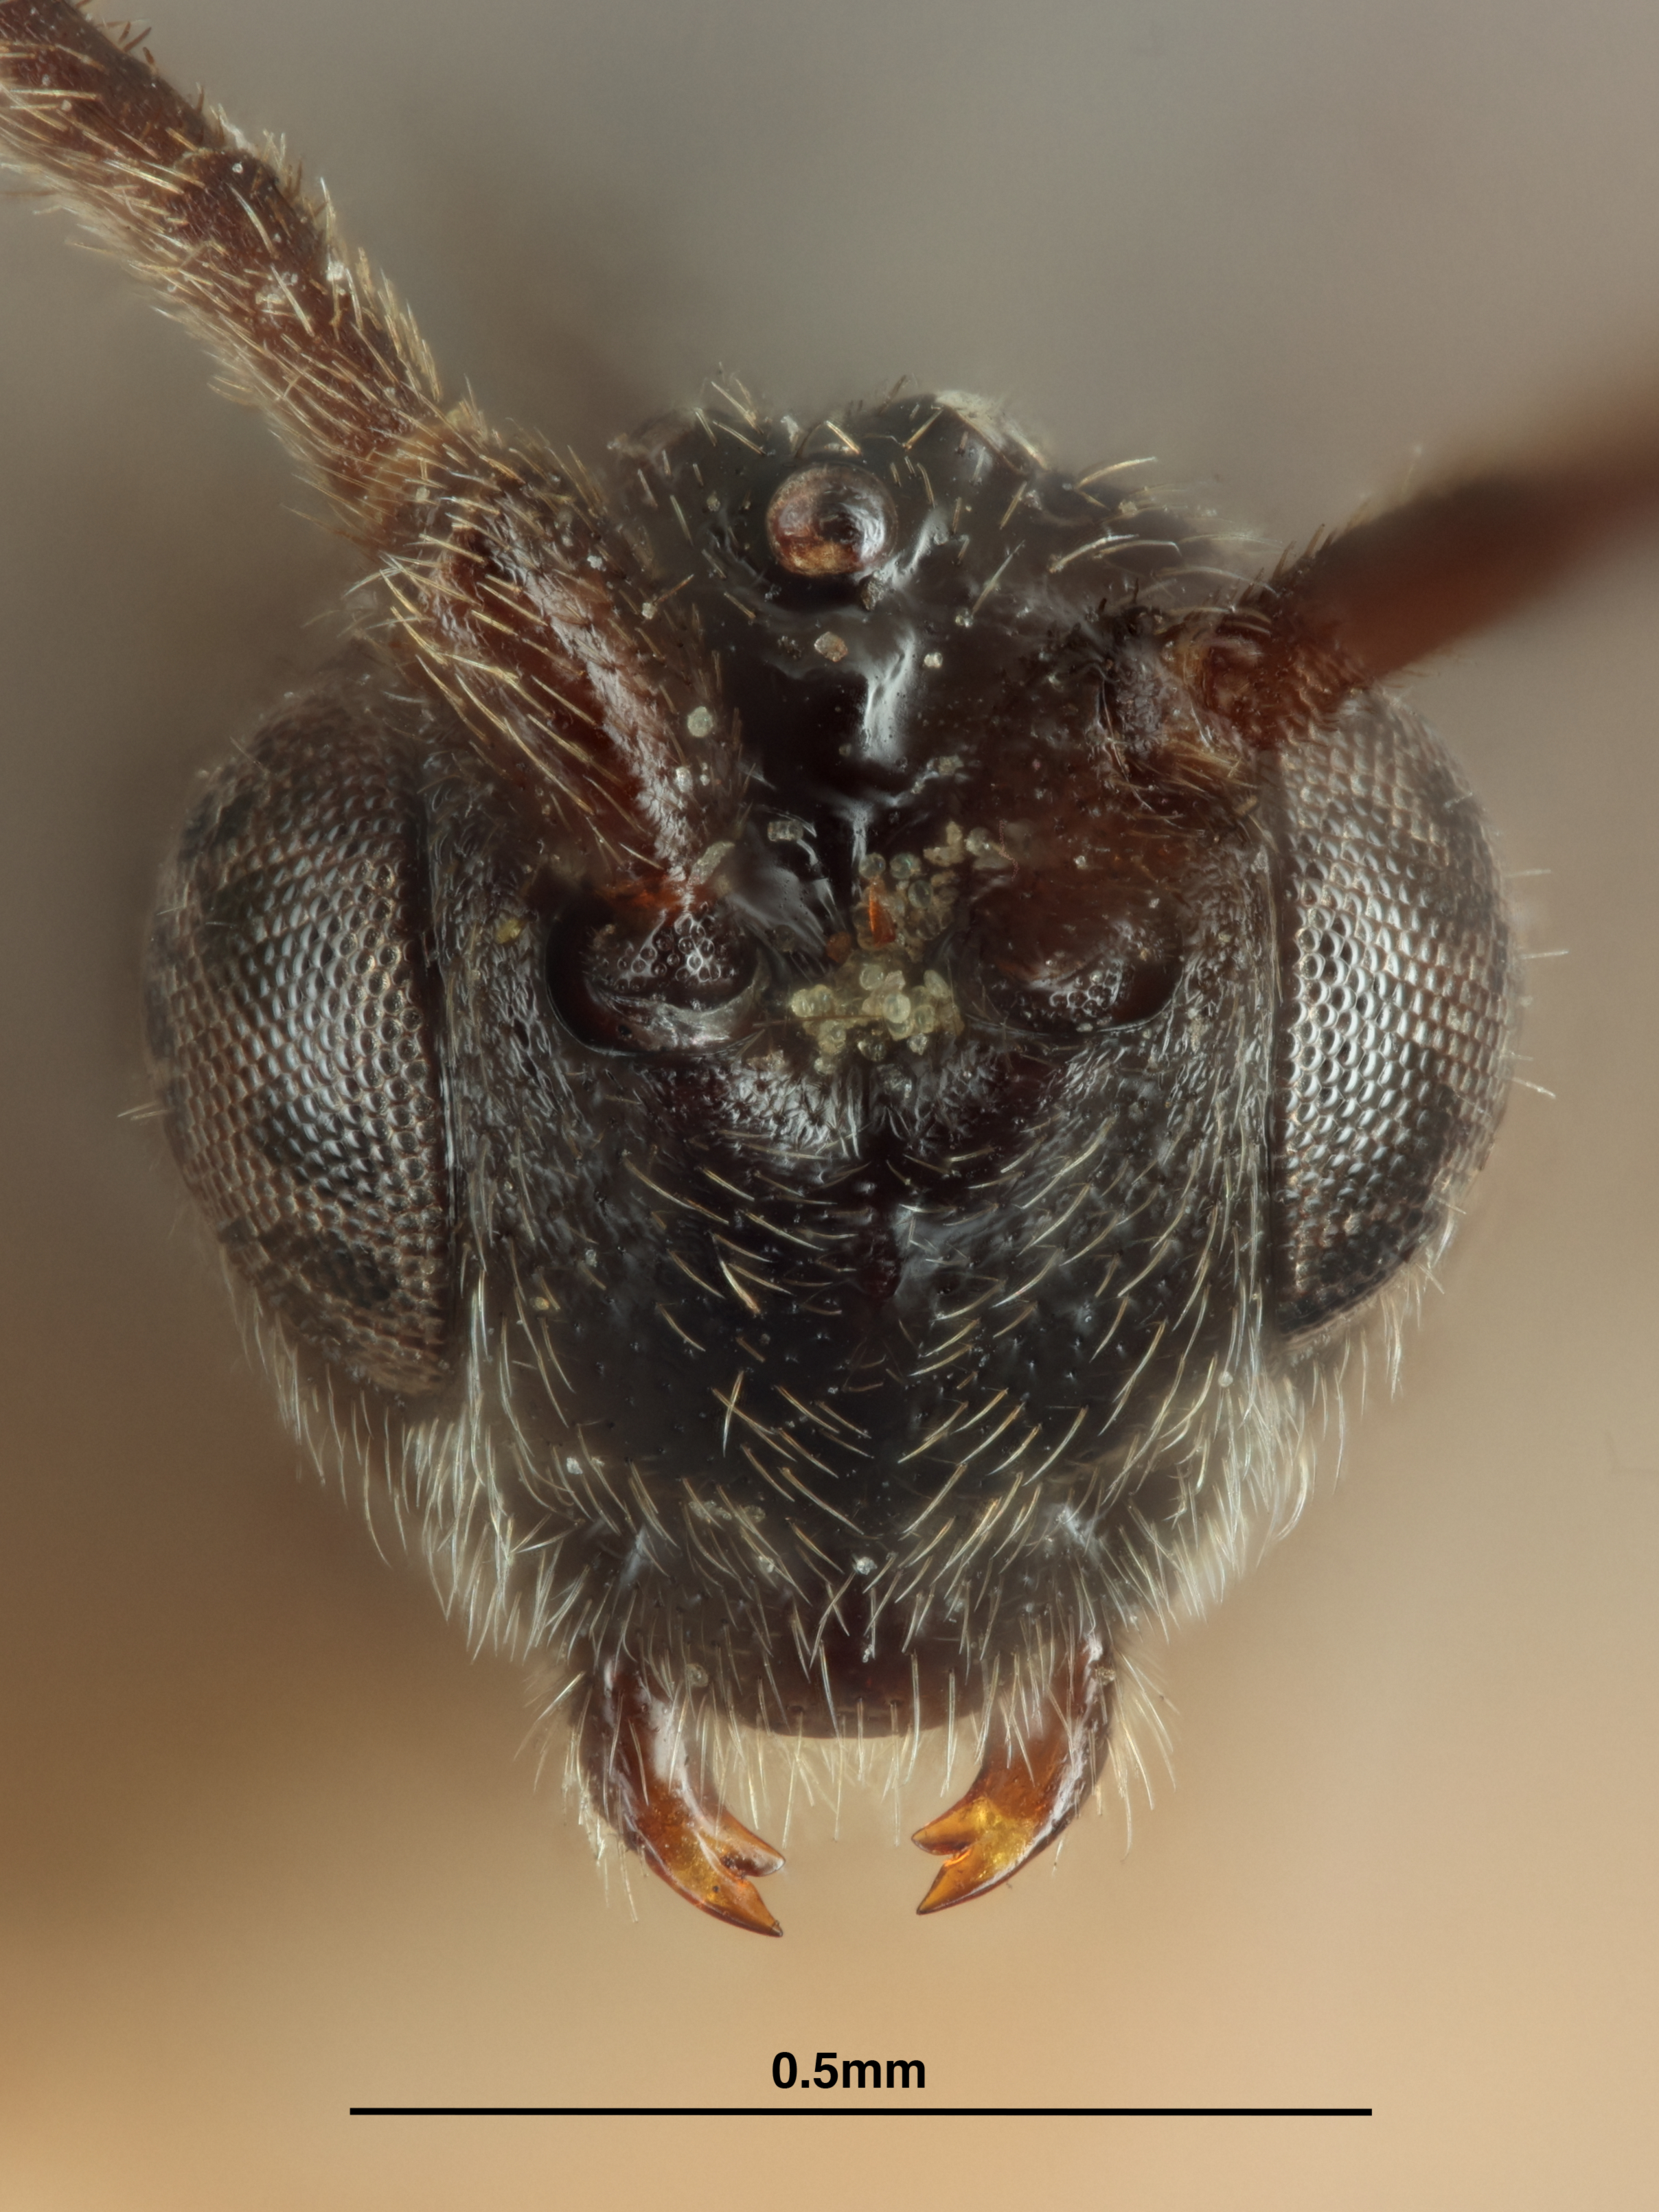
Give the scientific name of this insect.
Orgilus compactus
